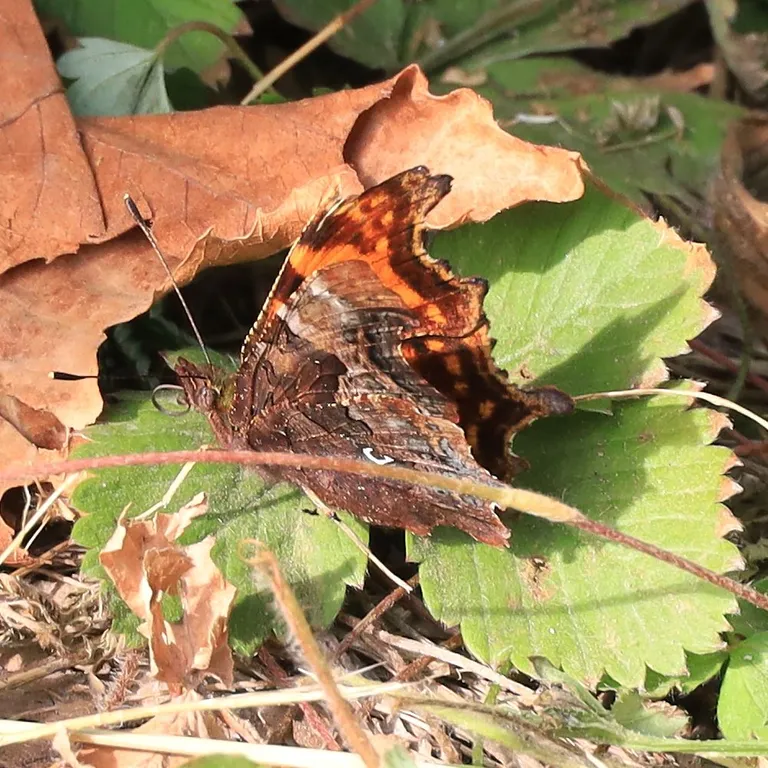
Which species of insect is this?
Polygonia c-album
